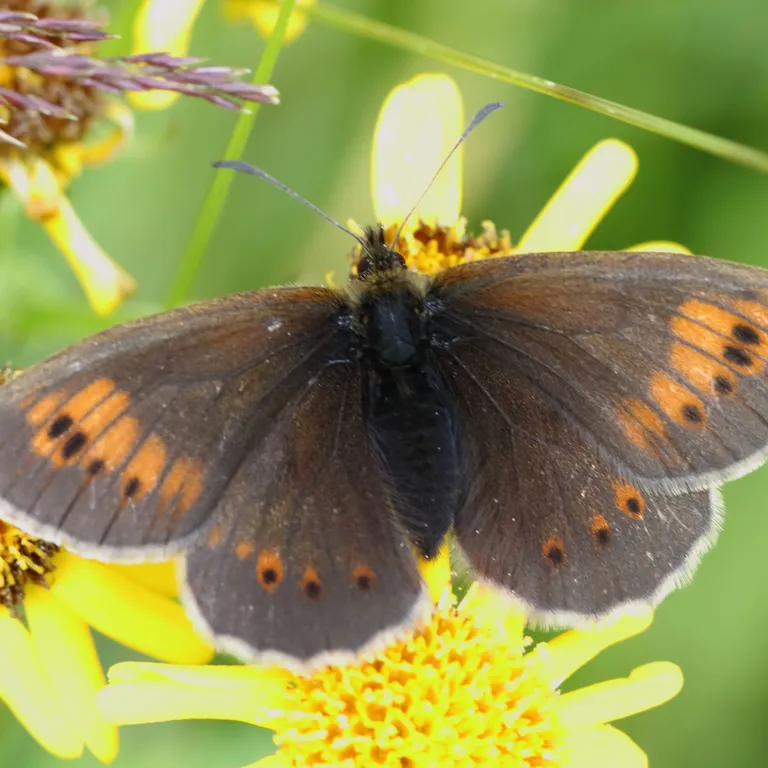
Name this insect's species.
Erebia manto
